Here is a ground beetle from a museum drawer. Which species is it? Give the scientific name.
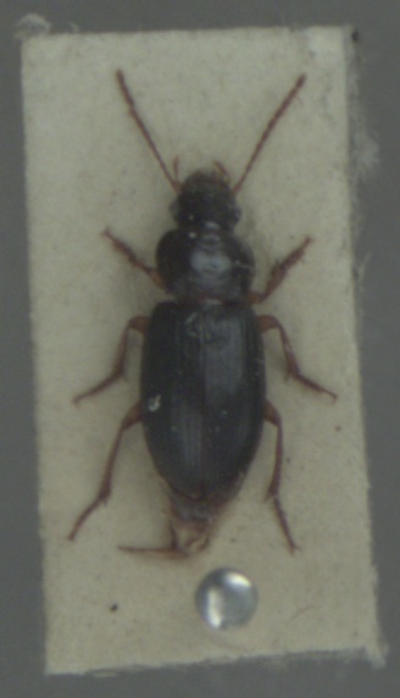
Ophonus rufibarbis
